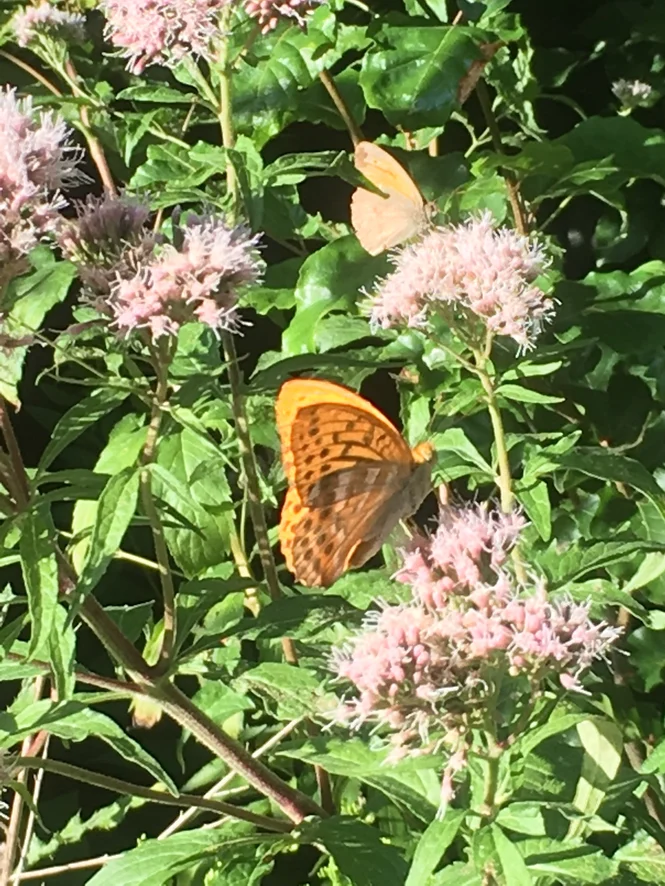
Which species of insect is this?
Maniola jurtina
